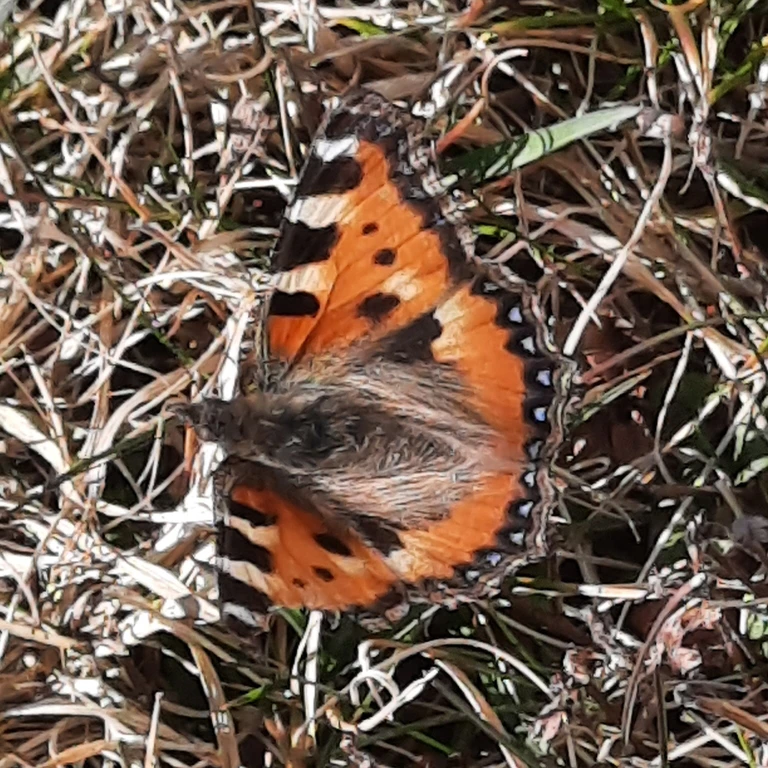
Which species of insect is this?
Aglais urticae
